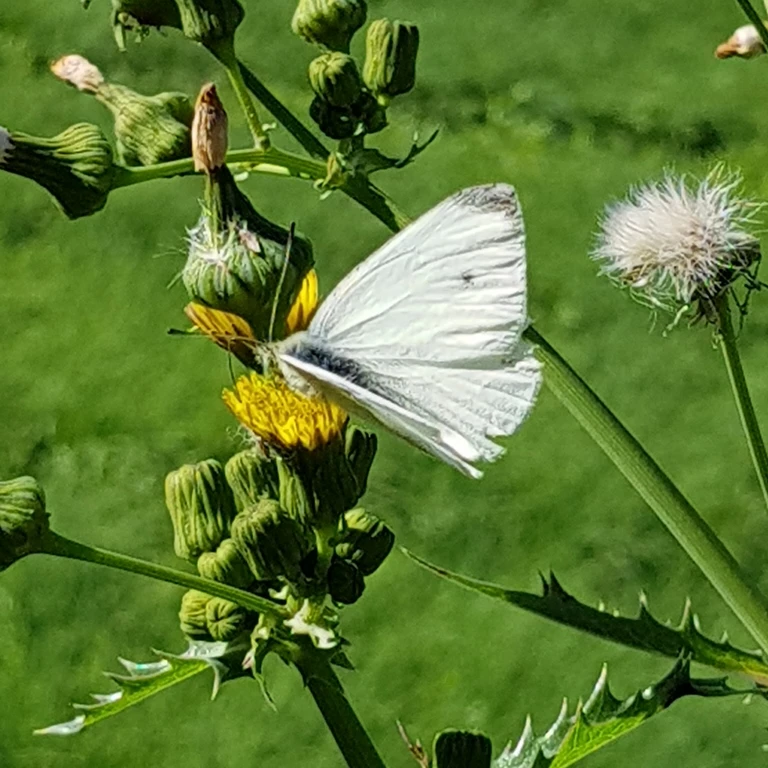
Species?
Pieris rapae
